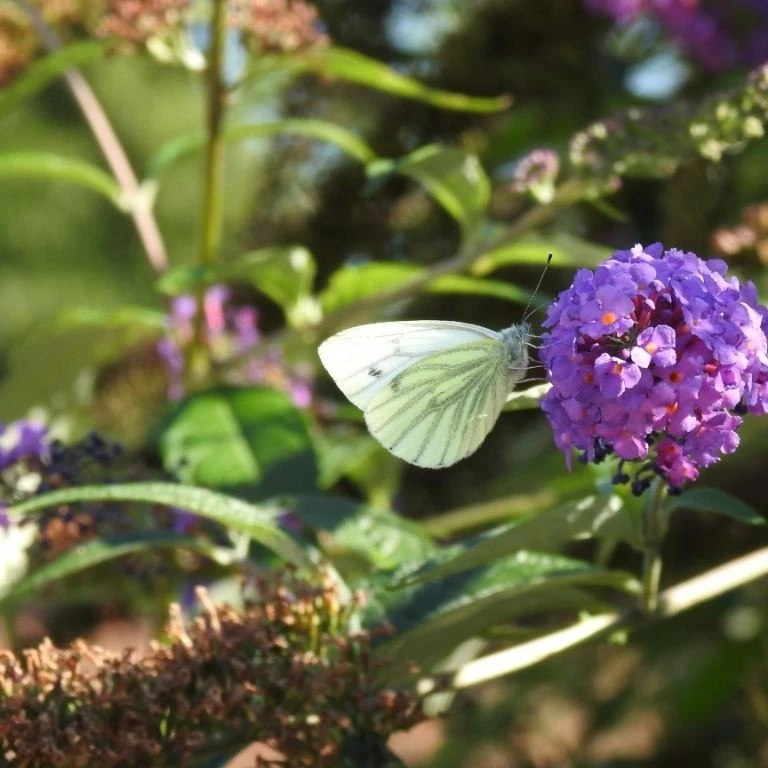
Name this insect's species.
Pieris napi
